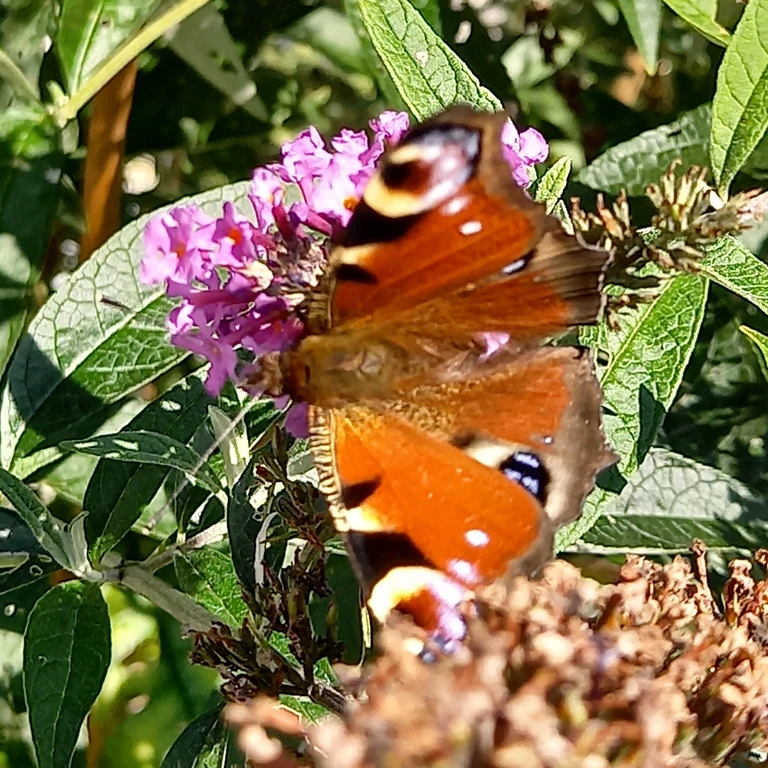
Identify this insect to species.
Aglais io
